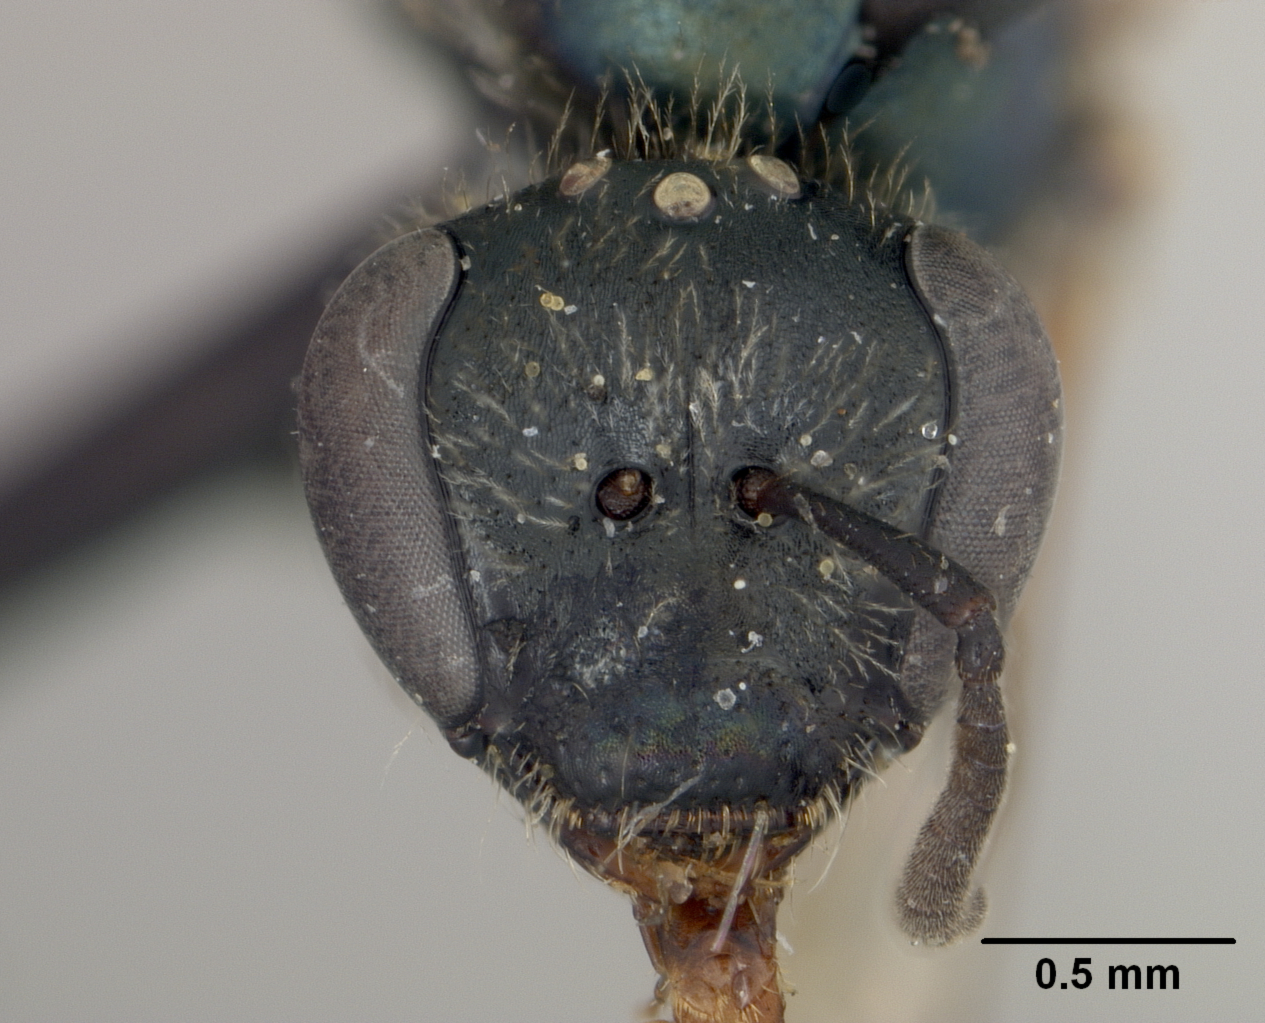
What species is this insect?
Halictus raymenti
